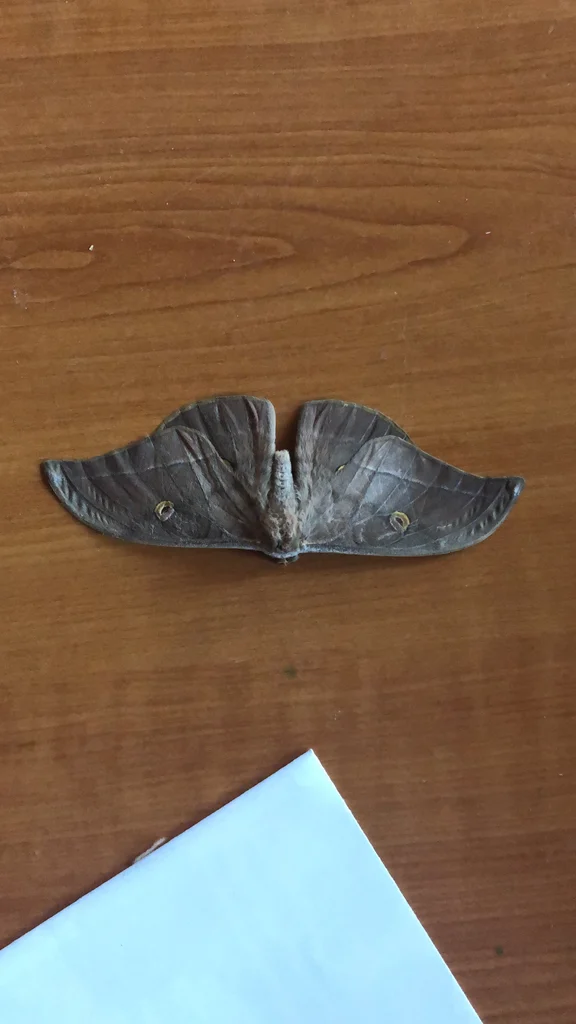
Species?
Antheraea yamamai
